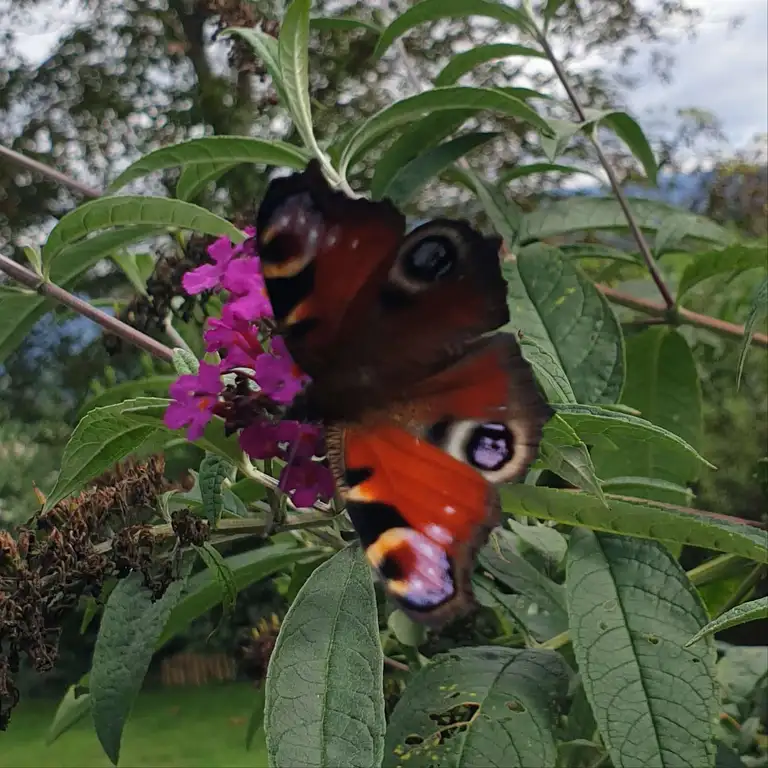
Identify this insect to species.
Aglais io
